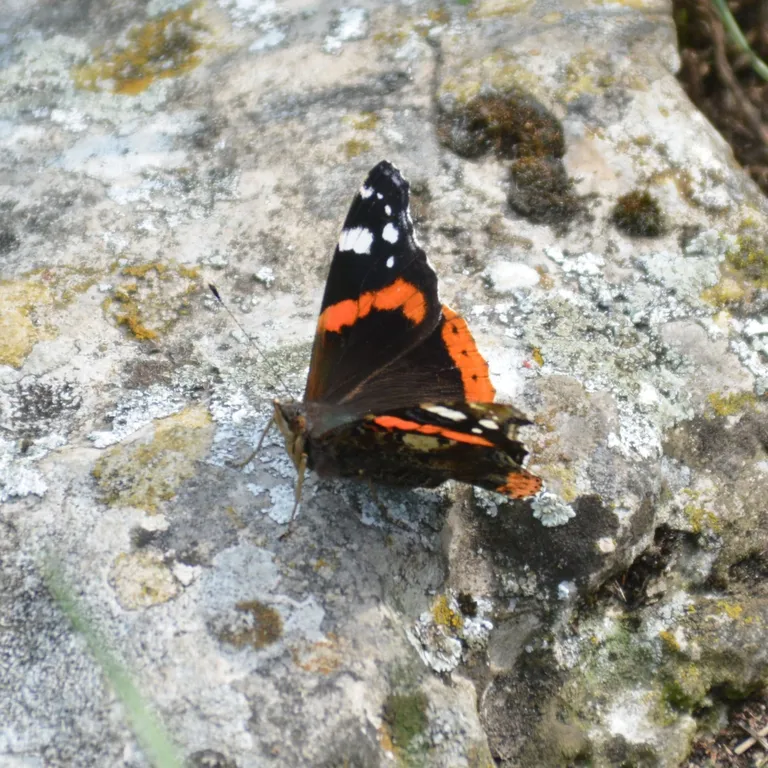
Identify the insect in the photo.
Vanessa atalanta
